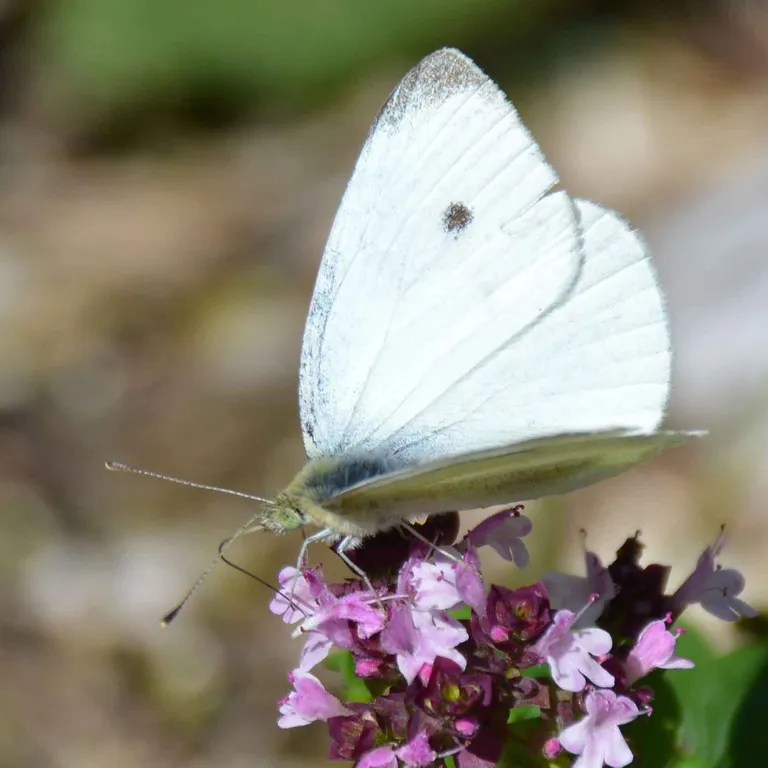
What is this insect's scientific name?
Pieris rapae
